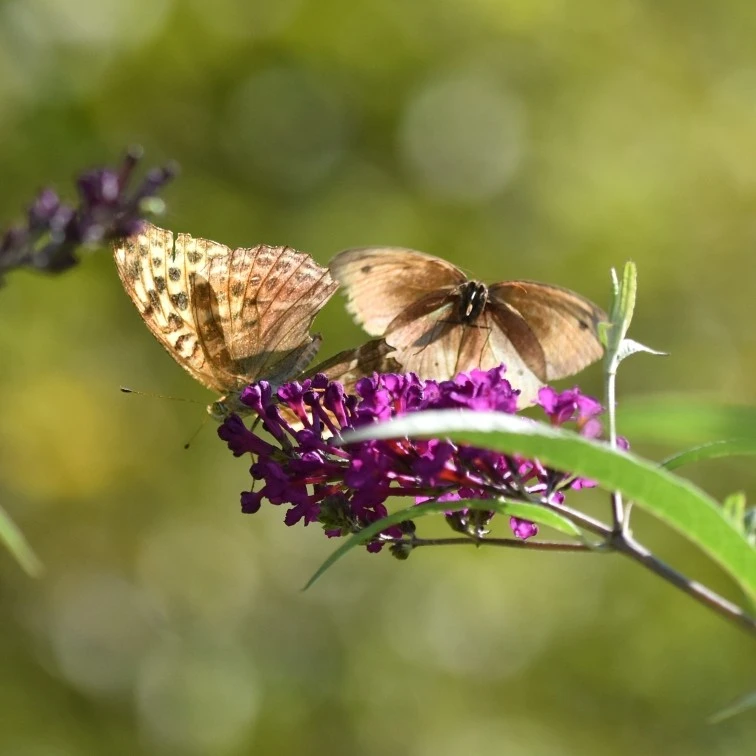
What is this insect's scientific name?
Argynnis paphia
